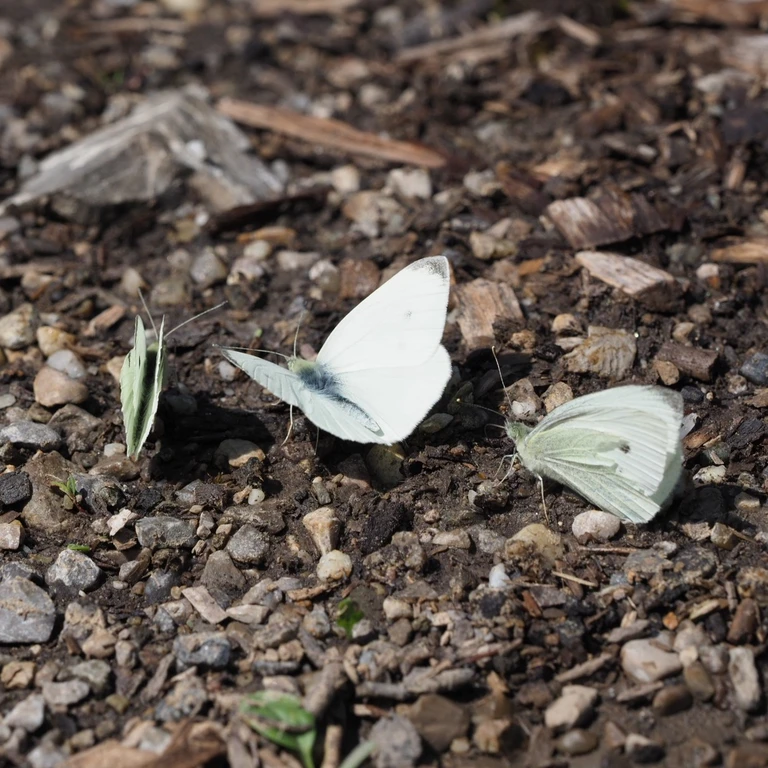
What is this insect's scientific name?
Pieris rapae
